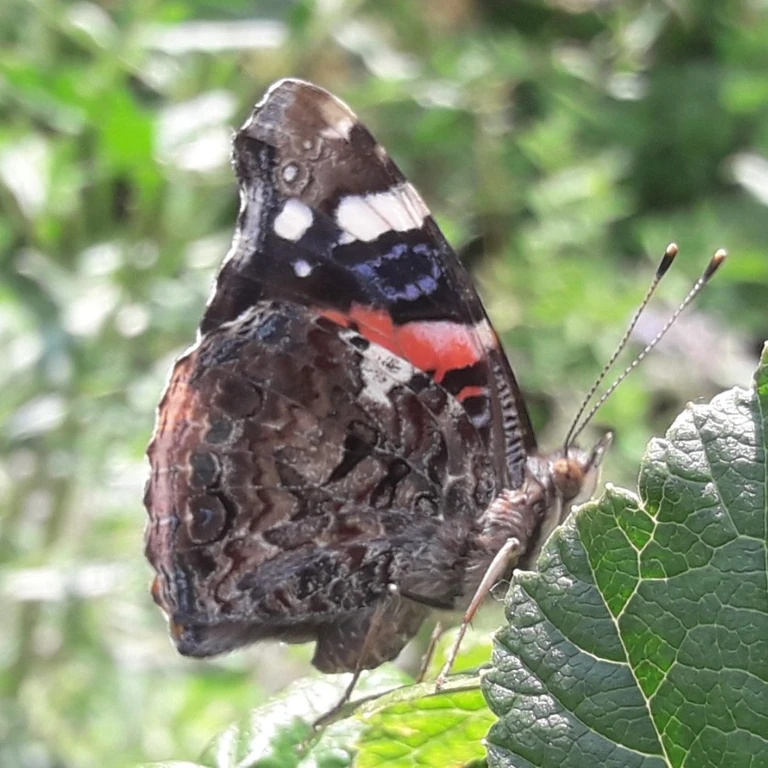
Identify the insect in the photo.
Vanessa atalanta
